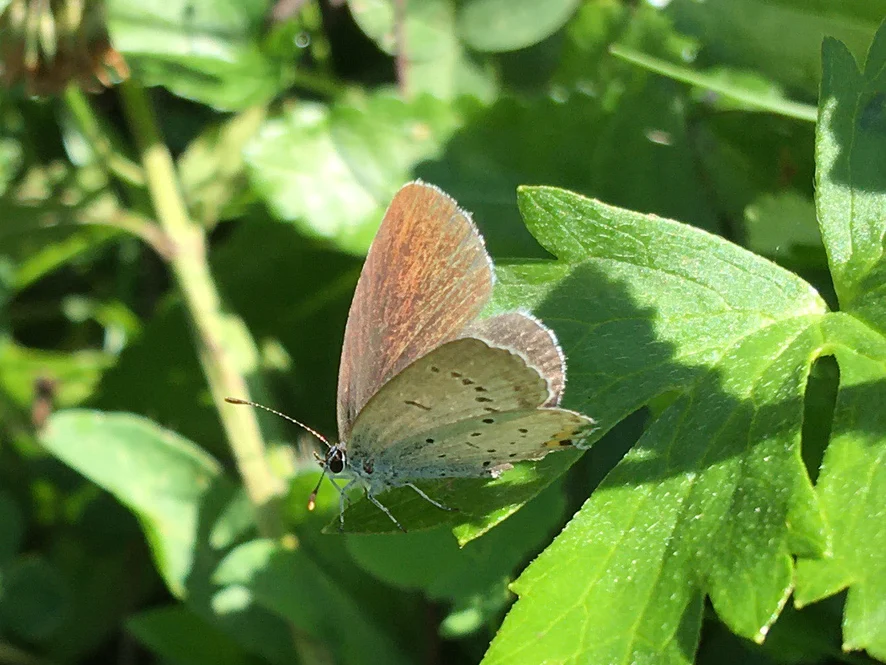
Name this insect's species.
Cupido argiades (also Elkalyce argiades)
